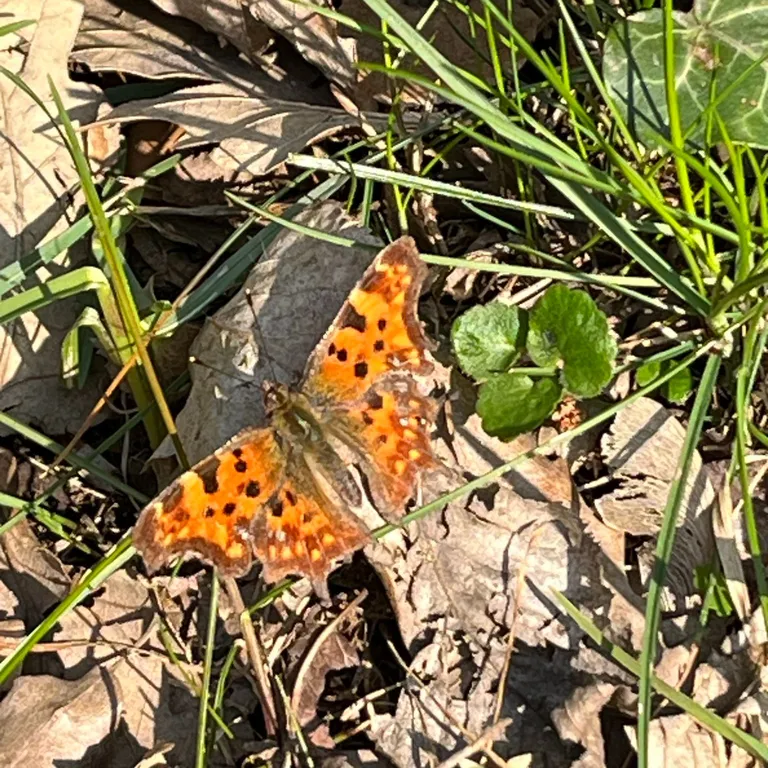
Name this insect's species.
Polygonia c-album
